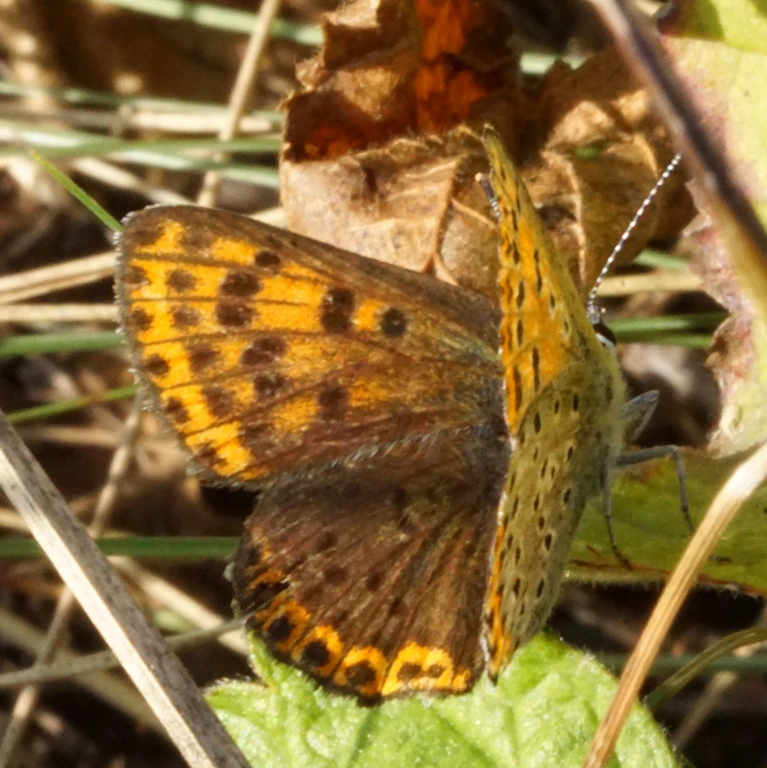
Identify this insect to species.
Lycaena tityrus (also Loweia tityrus)
